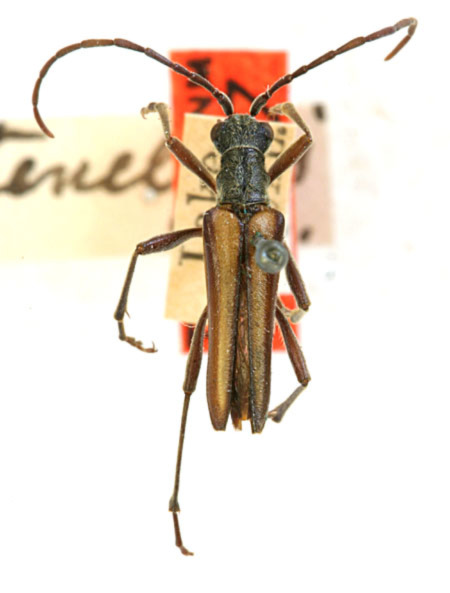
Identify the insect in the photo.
Stenocorus tenellus (also Stenocorus nubifer)
